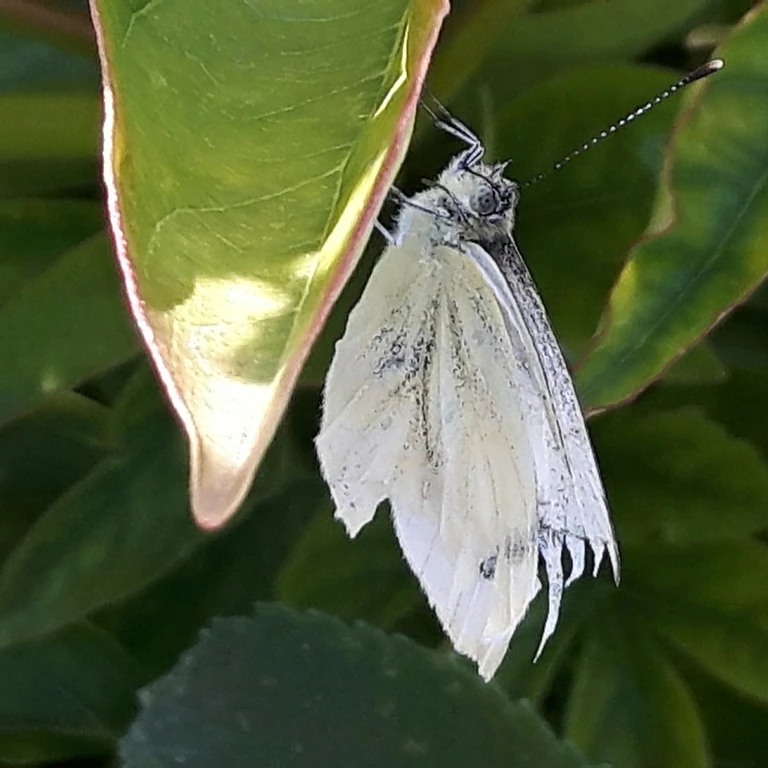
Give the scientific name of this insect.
Pieris napi
